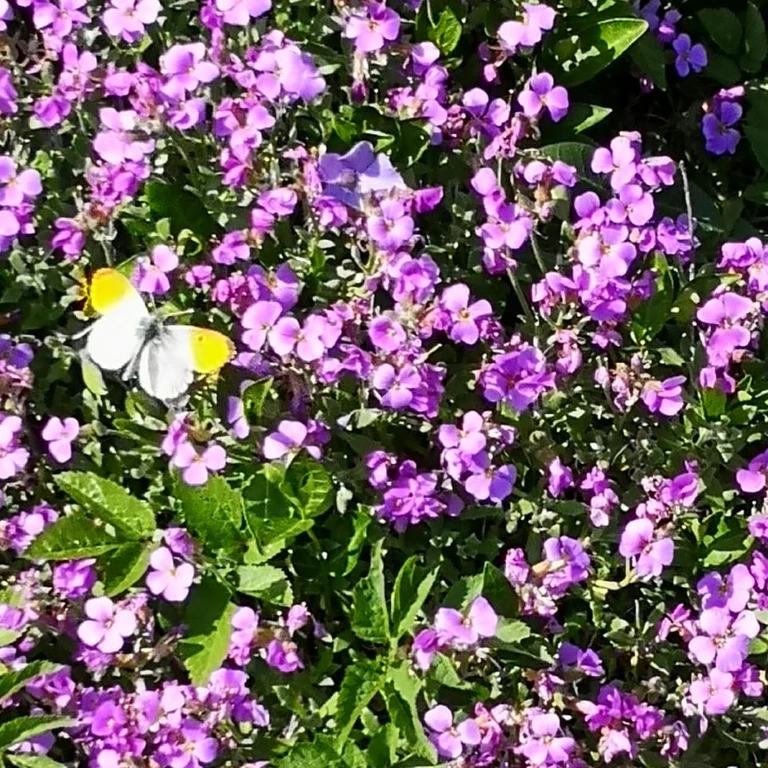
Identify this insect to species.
Anthocharis cardamines
